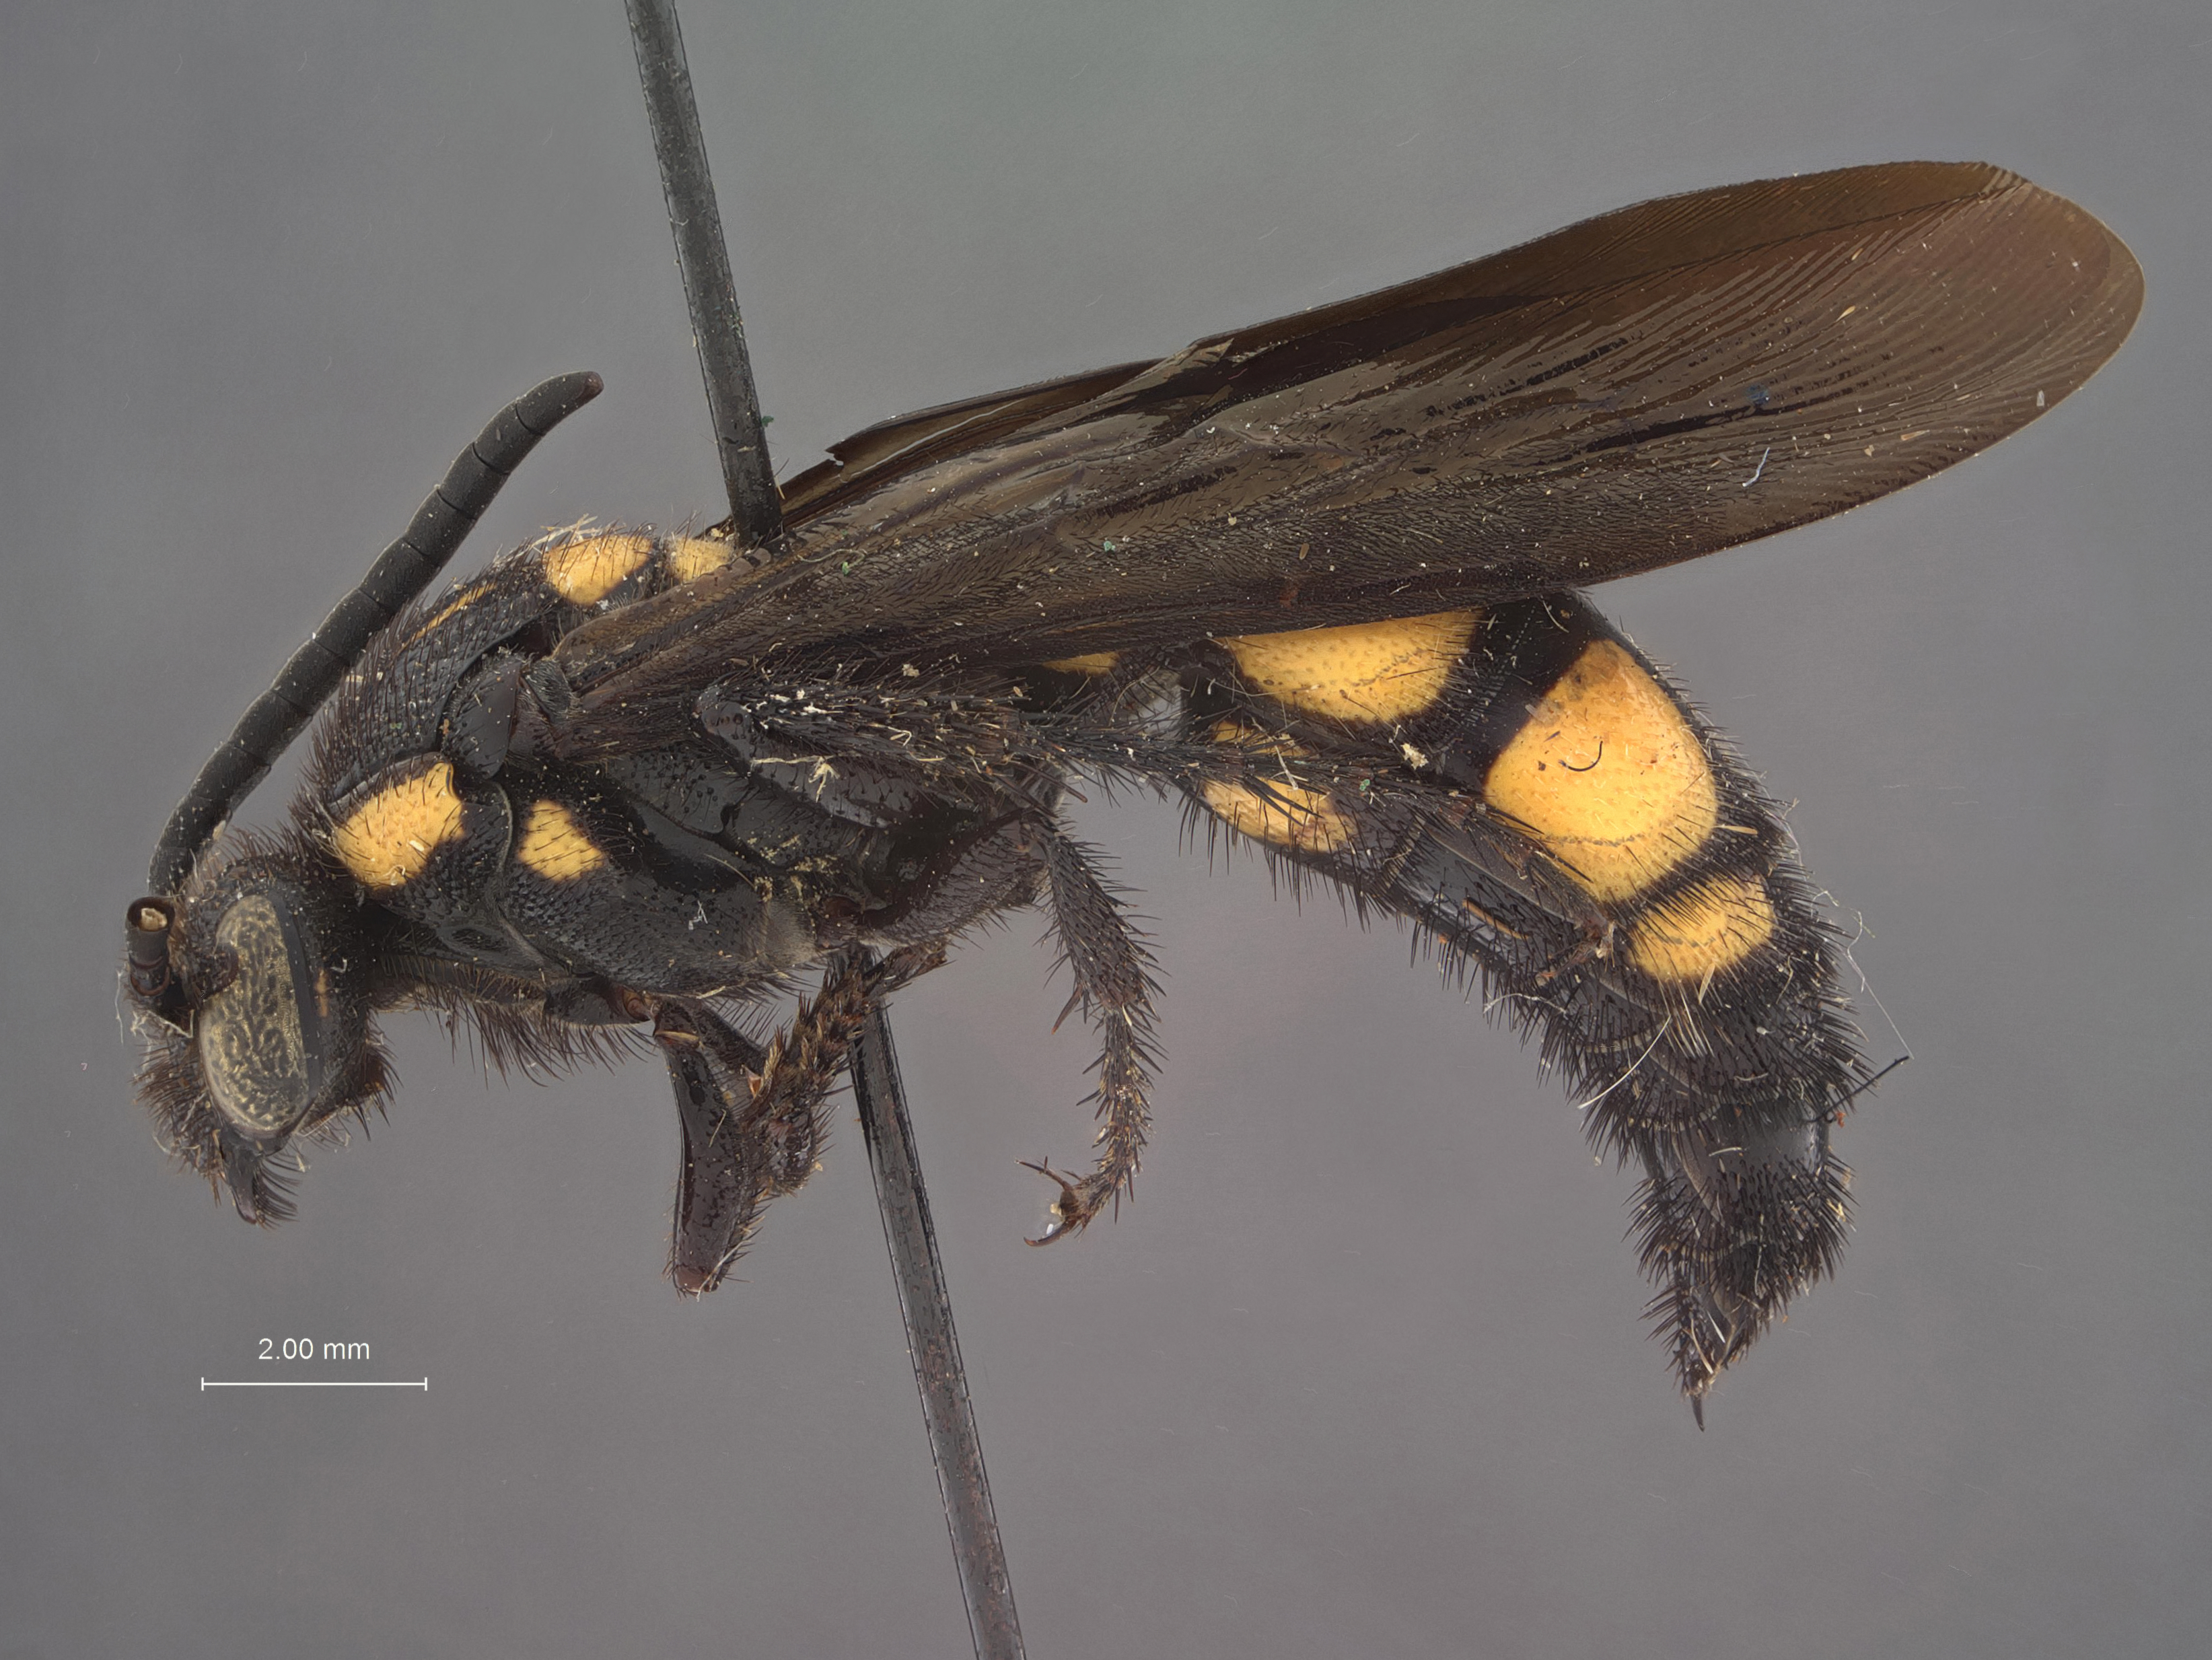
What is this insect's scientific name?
Scolia fuscipennis
